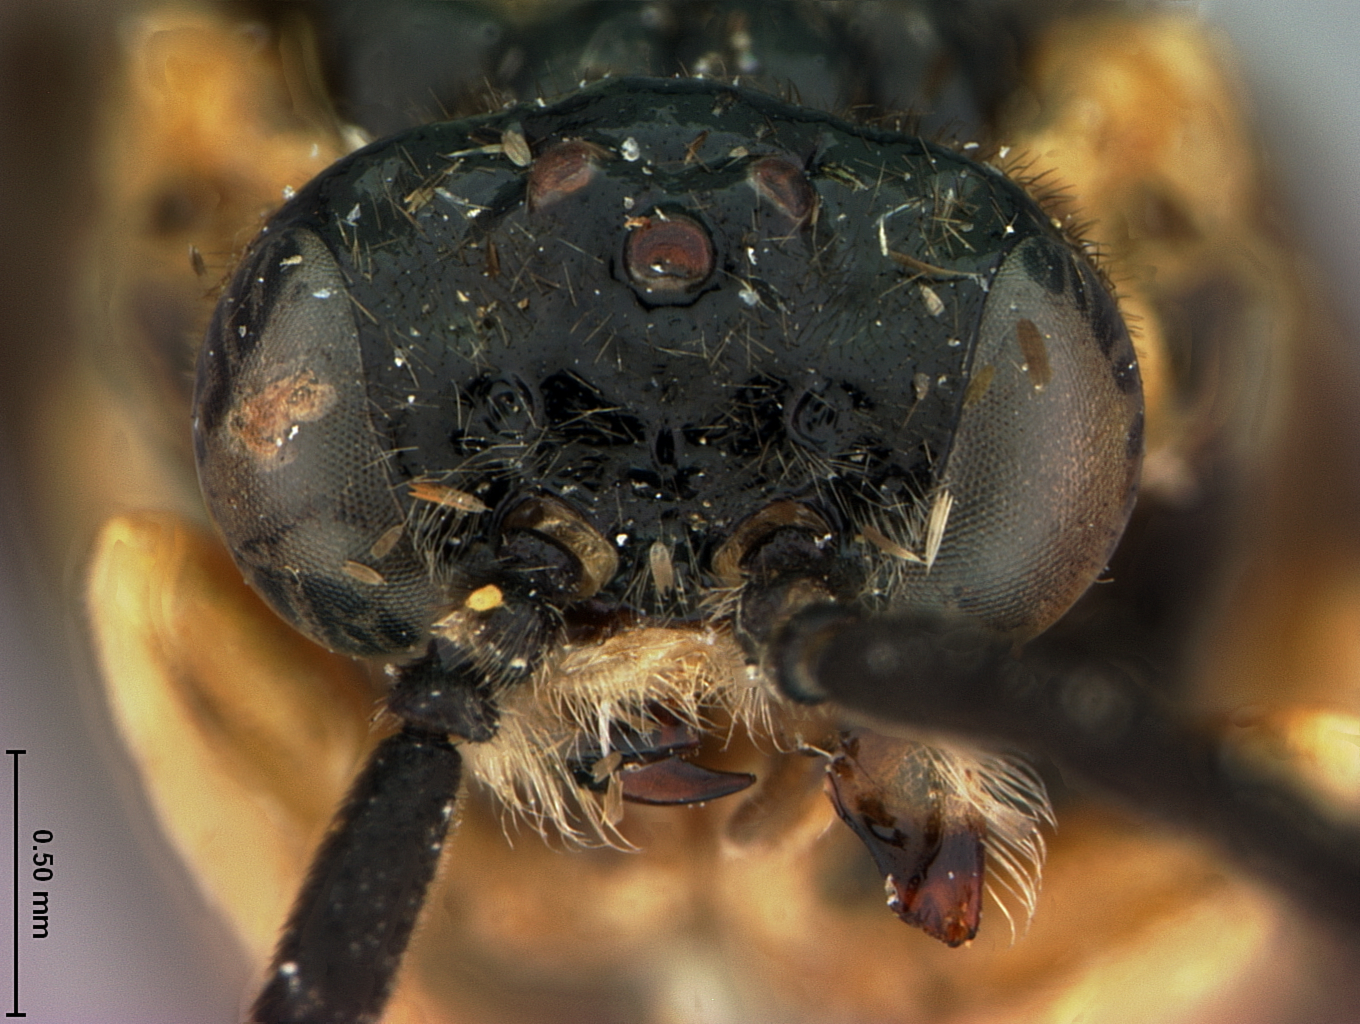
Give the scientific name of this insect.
Aneugmenus diversicolor
